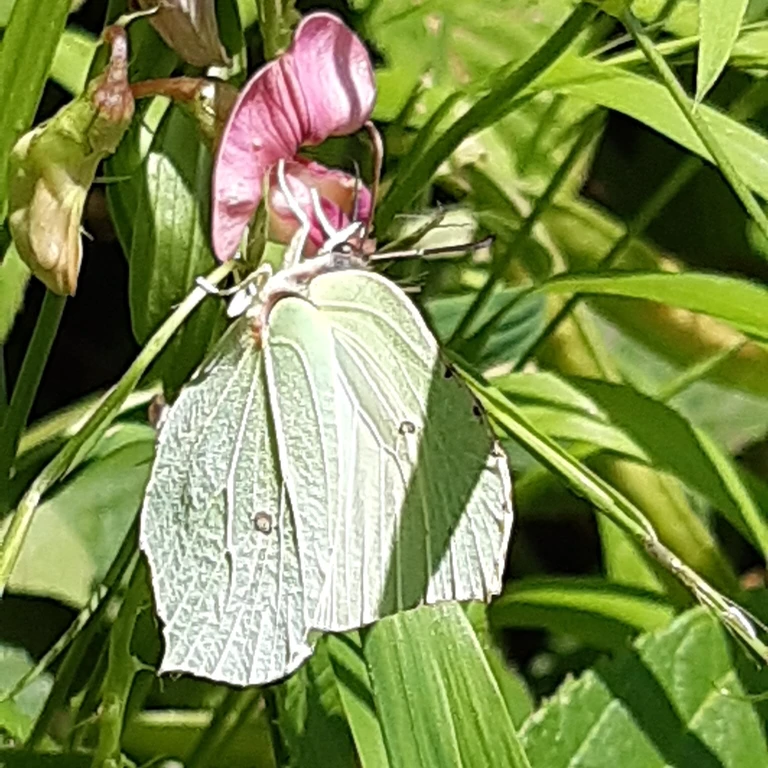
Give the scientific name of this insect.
Gonepteryx rhamni
